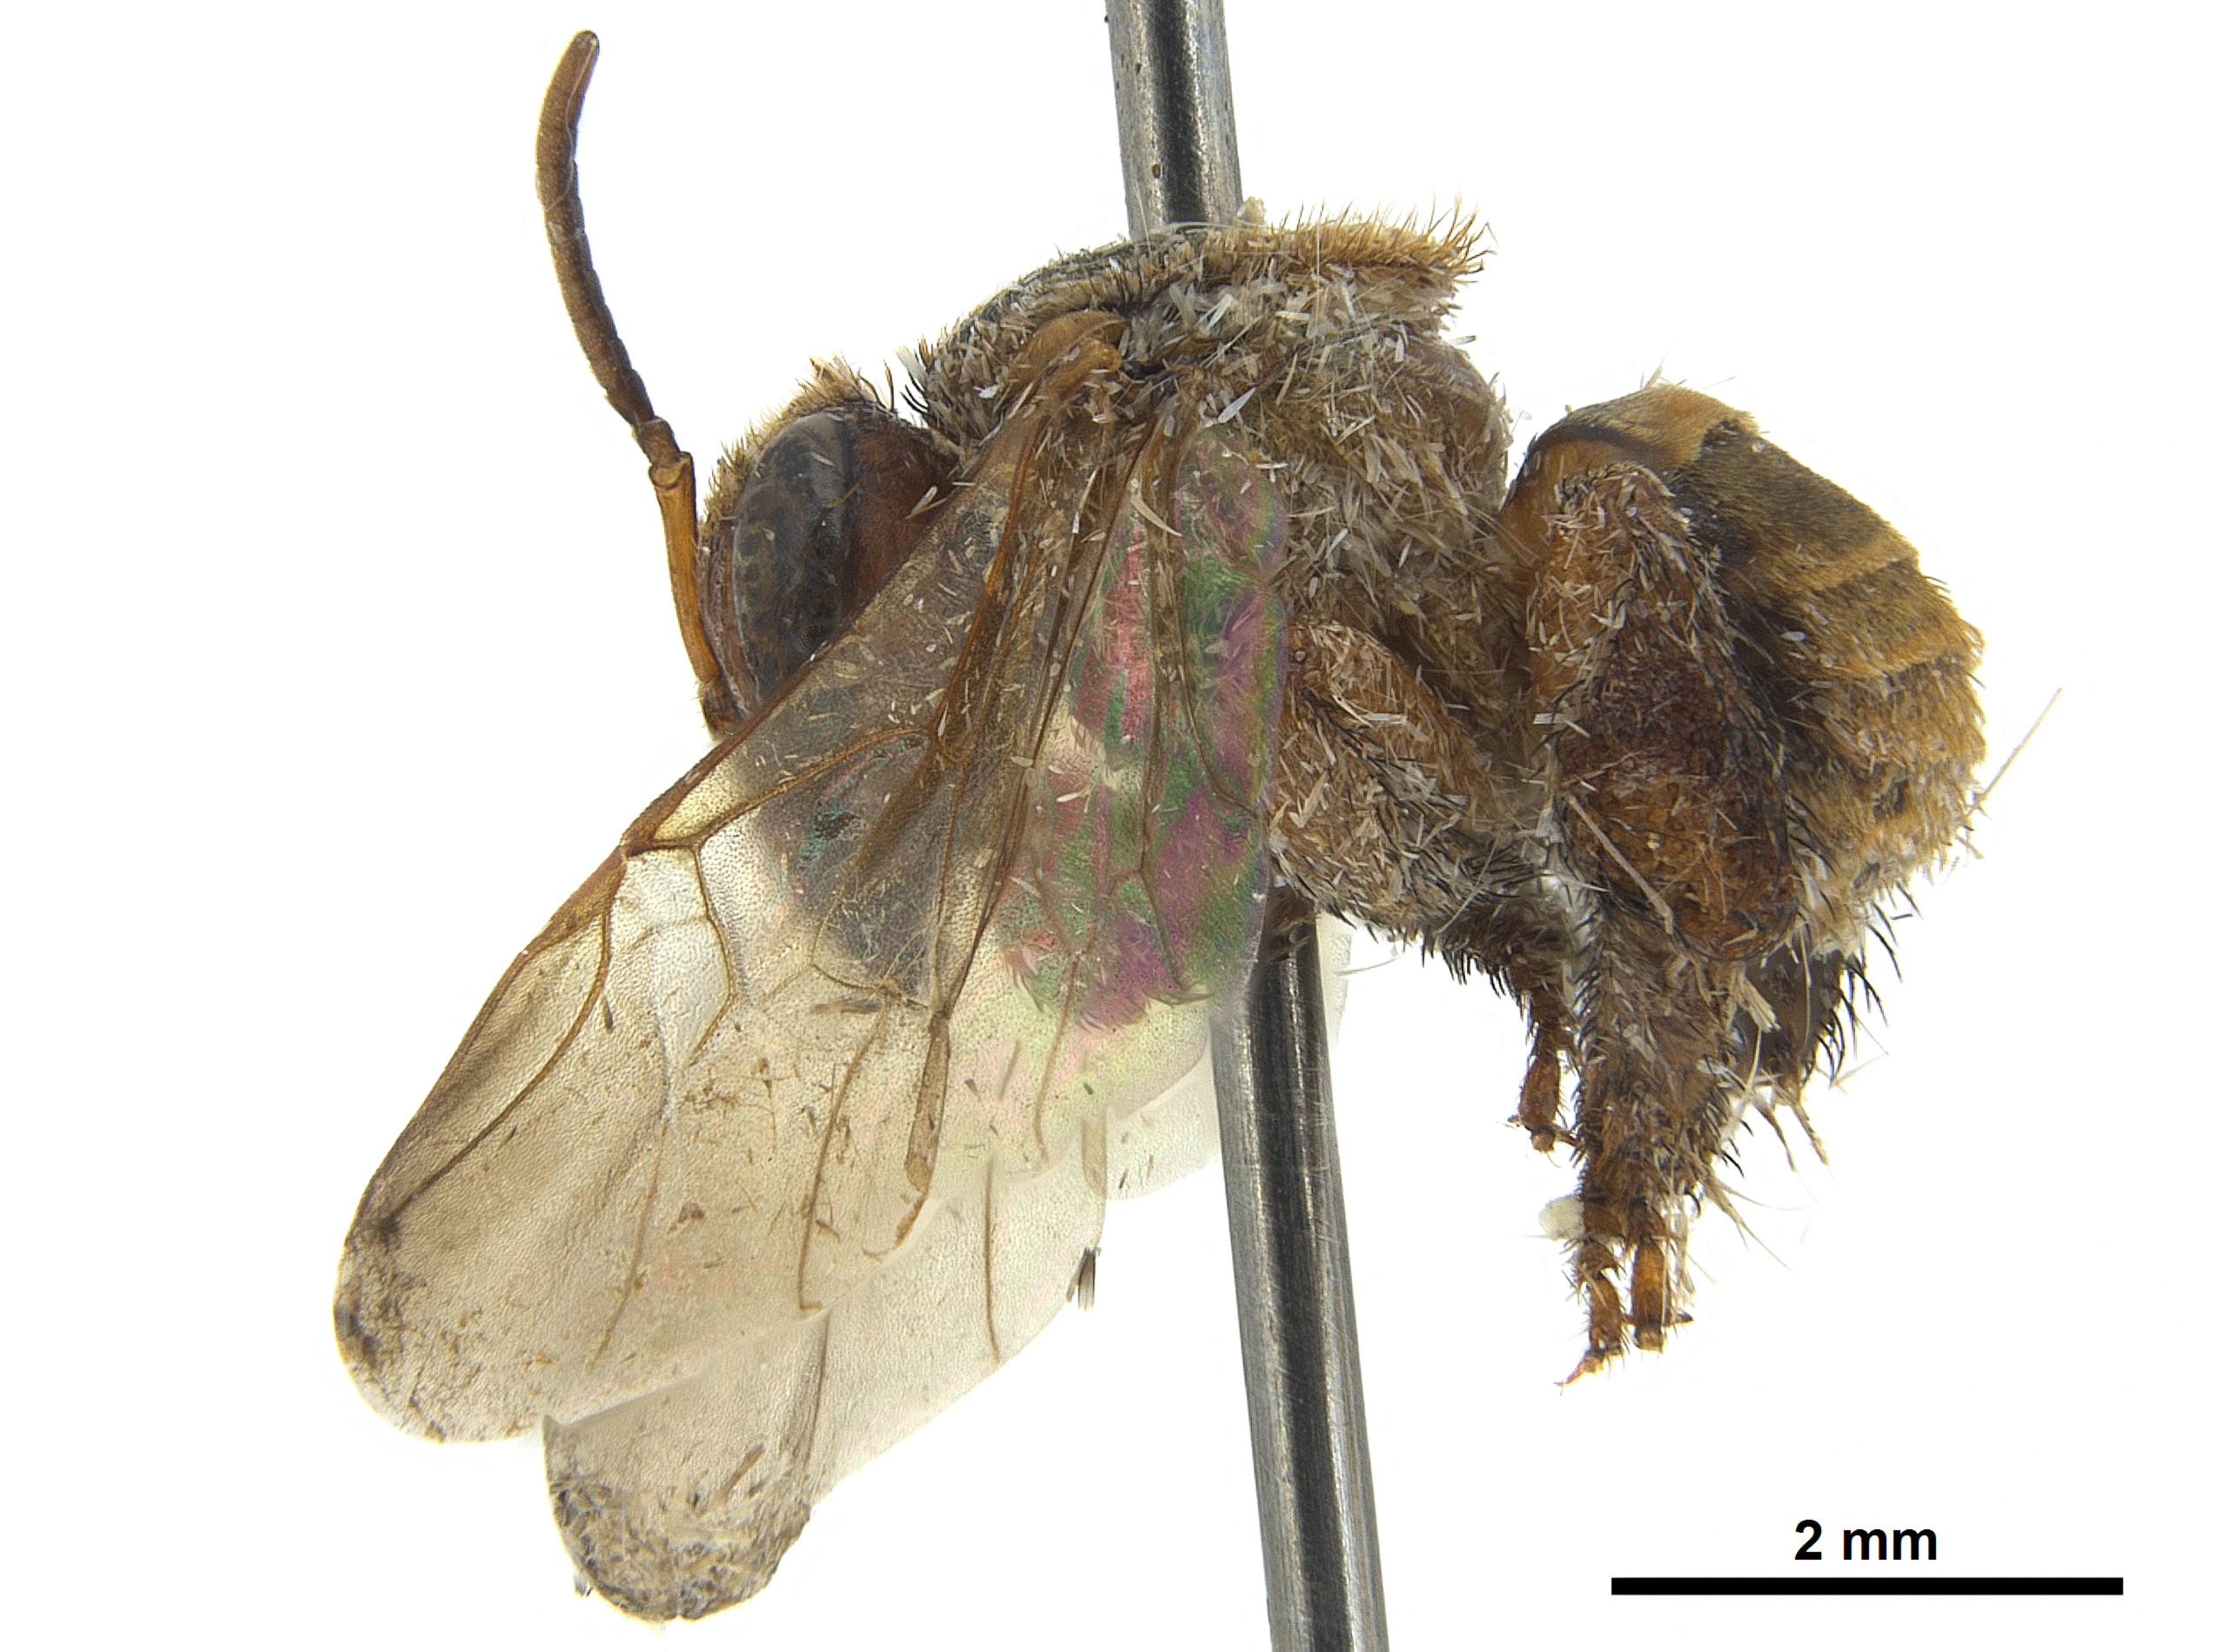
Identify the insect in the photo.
Scaptotrigona limae
